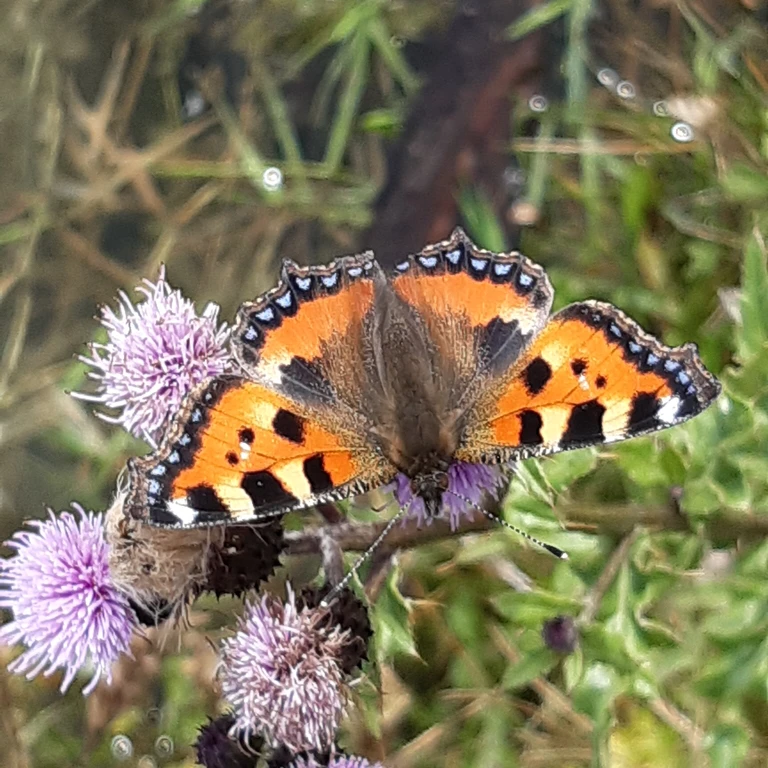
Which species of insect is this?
Aglais urticae
